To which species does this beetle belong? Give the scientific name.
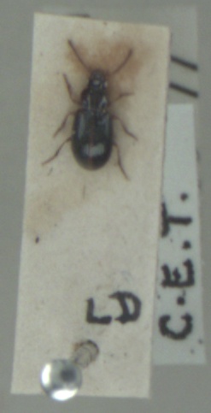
Bradycellus ruficollis
